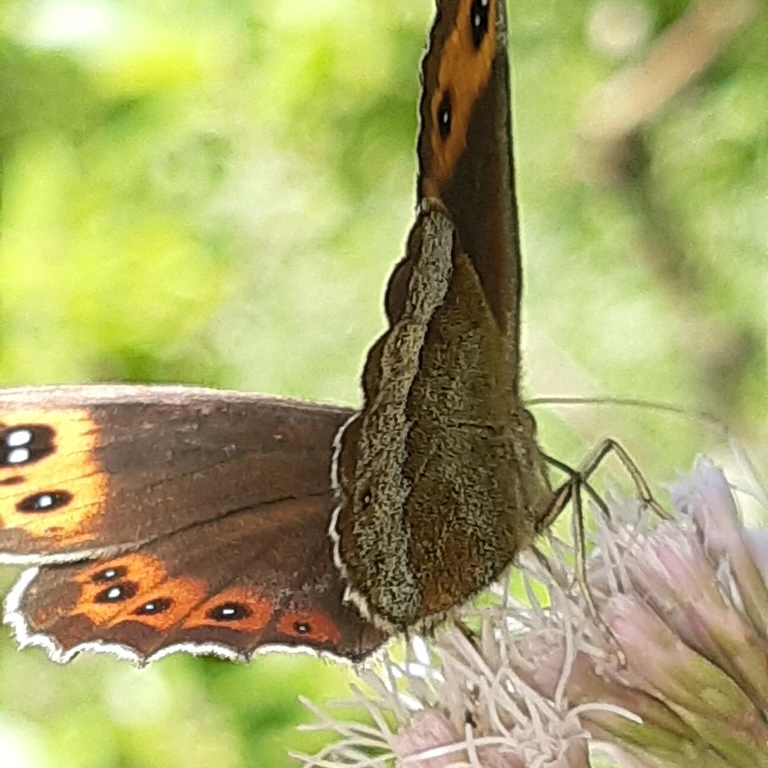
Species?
Erebia aethiops
